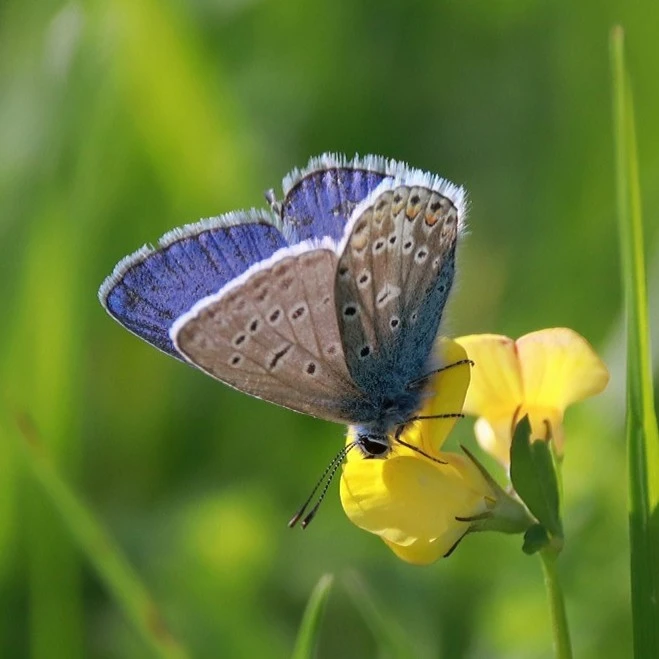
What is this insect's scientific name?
Polyommatus icarus
